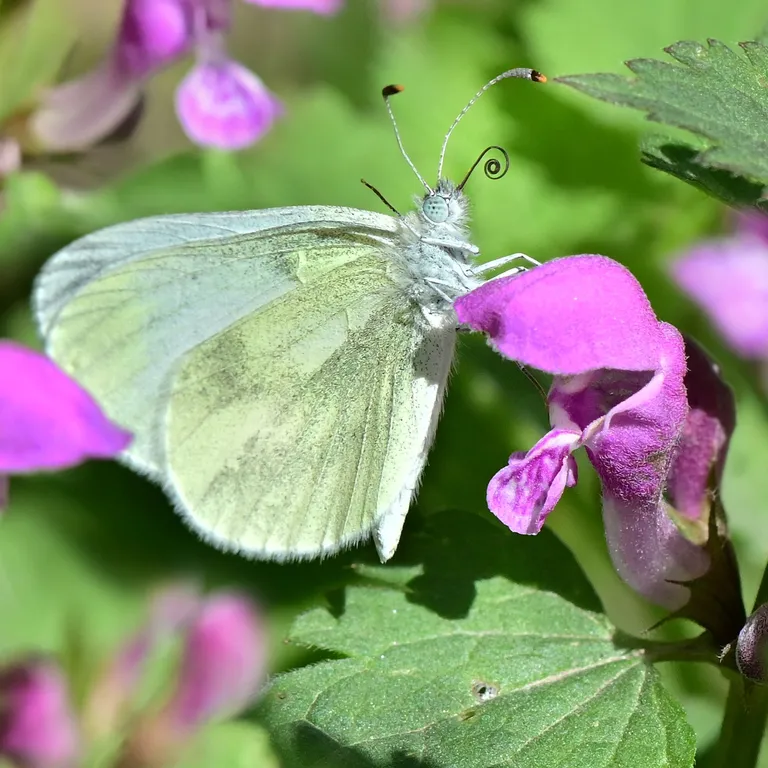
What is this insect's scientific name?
Leptidea sinapis/juvernica
